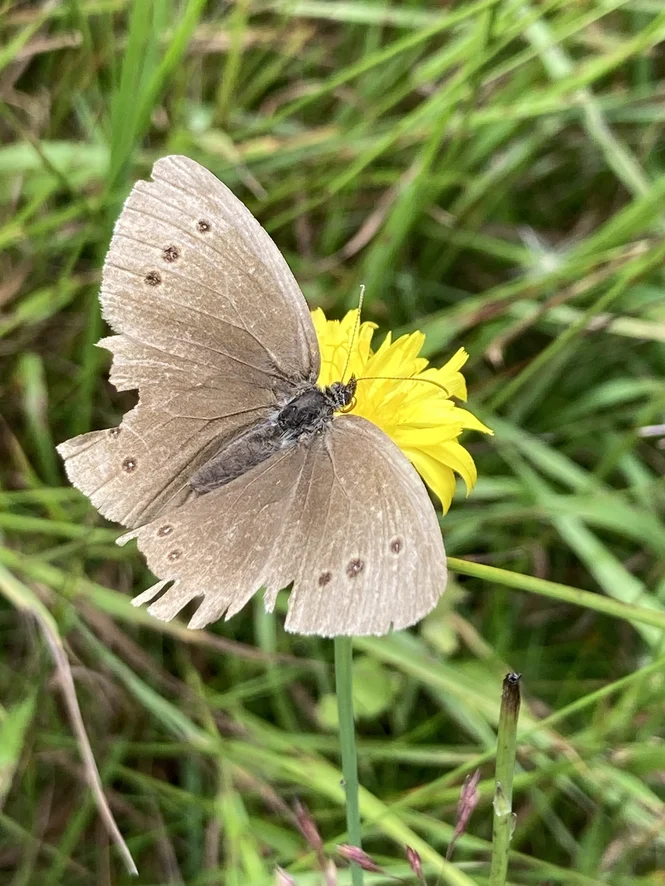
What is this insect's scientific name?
Aphantopus hyperantus
